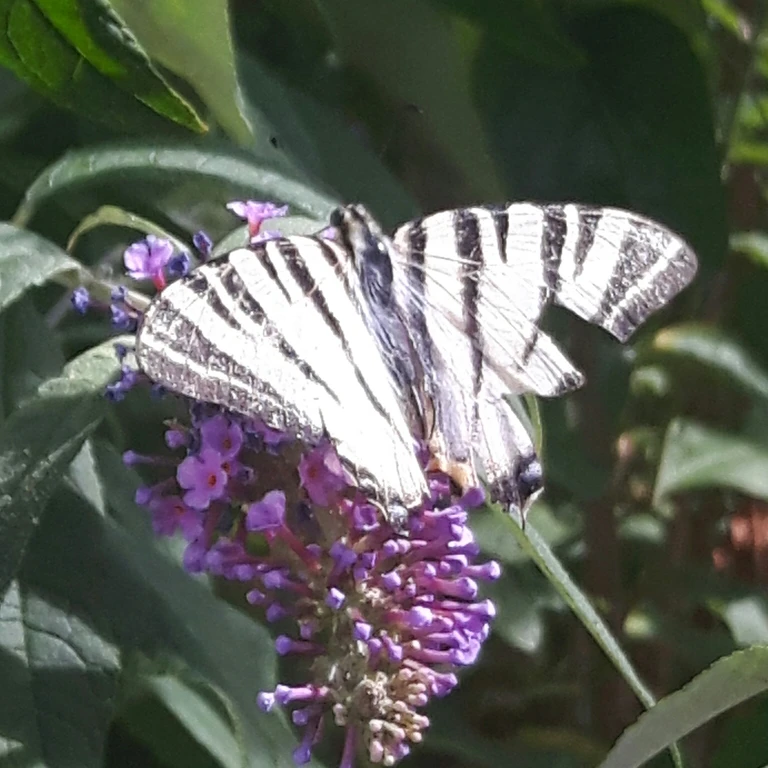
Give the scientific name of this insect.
Iphiclides podalirius
